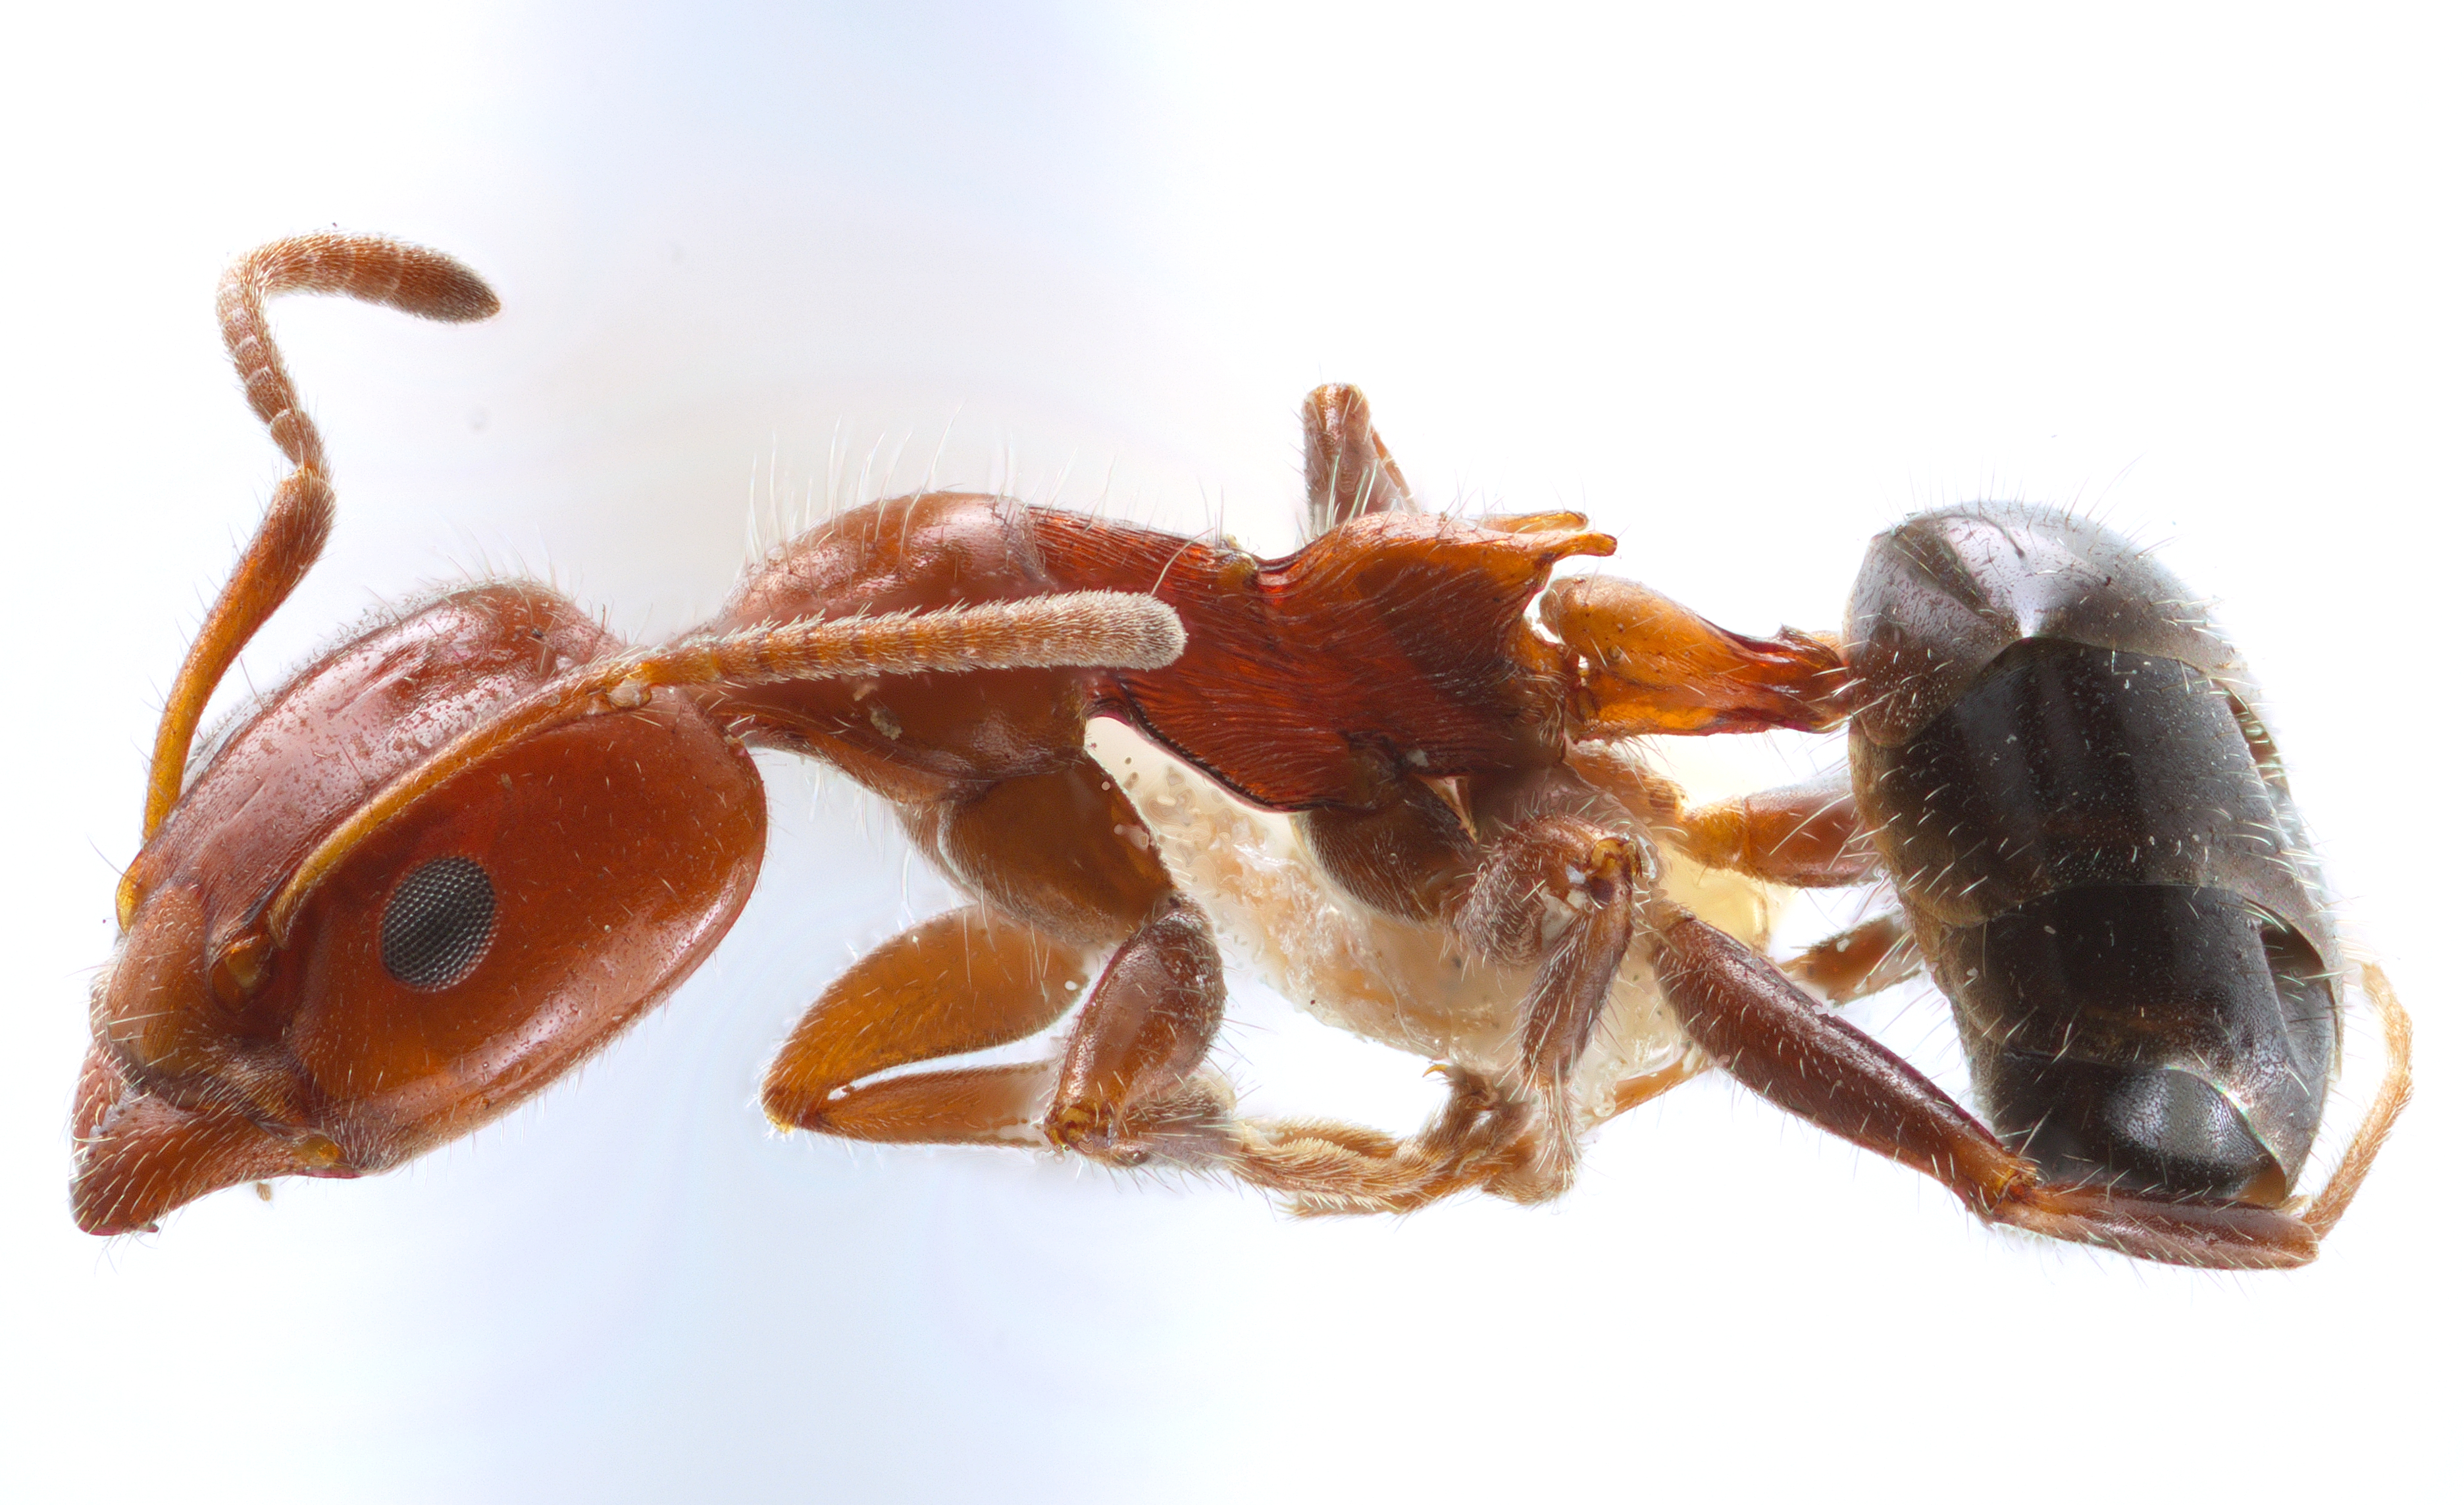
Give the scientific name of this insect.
Froggattella kirbii
